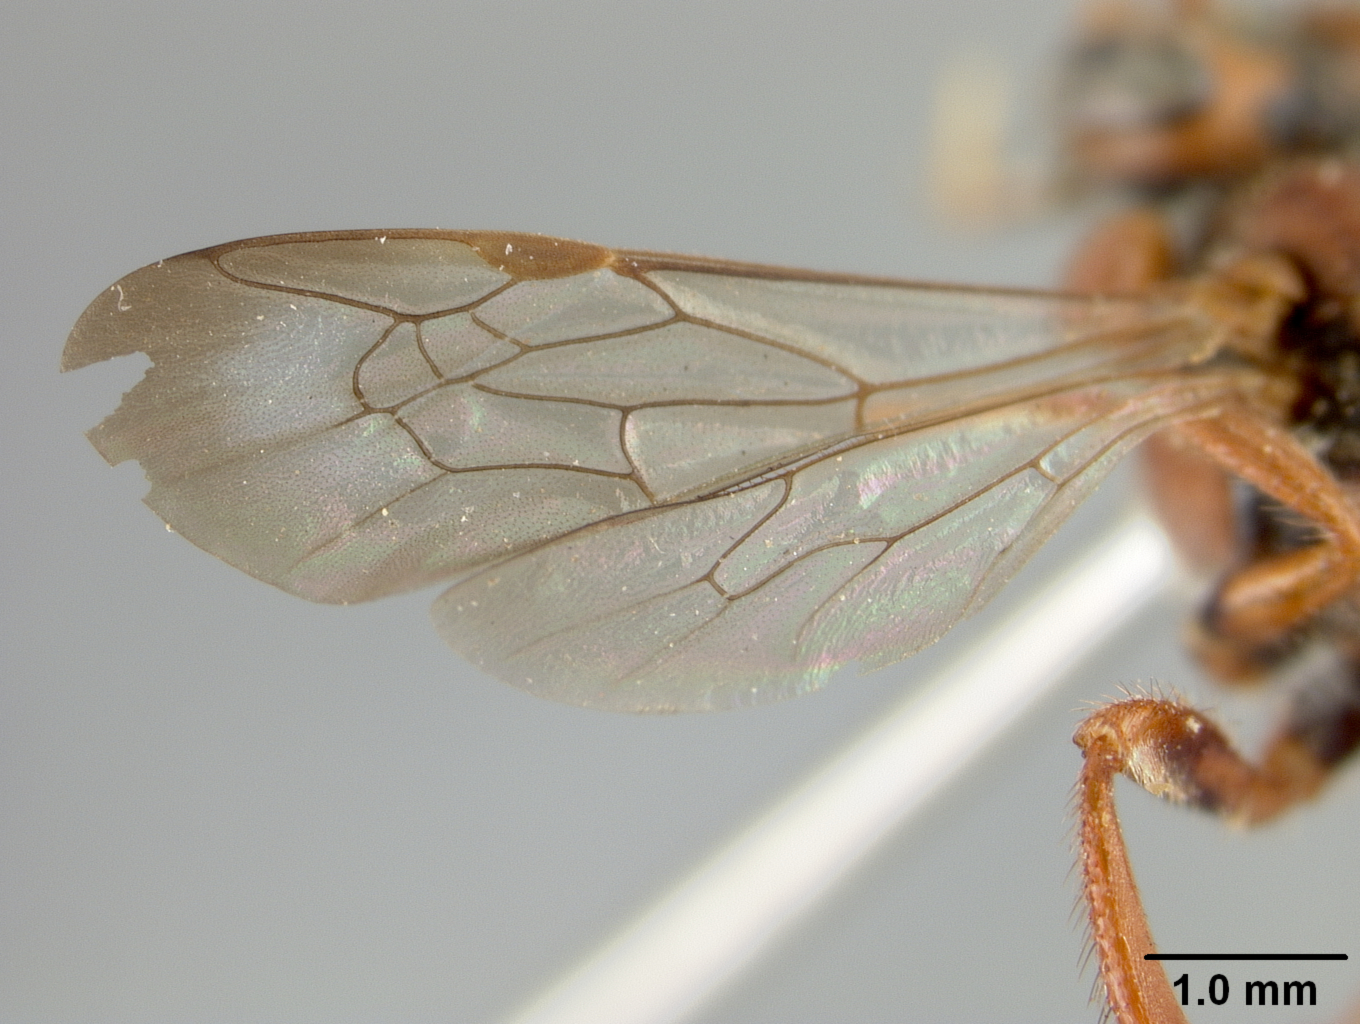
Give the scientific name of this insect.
Nomada vexator
